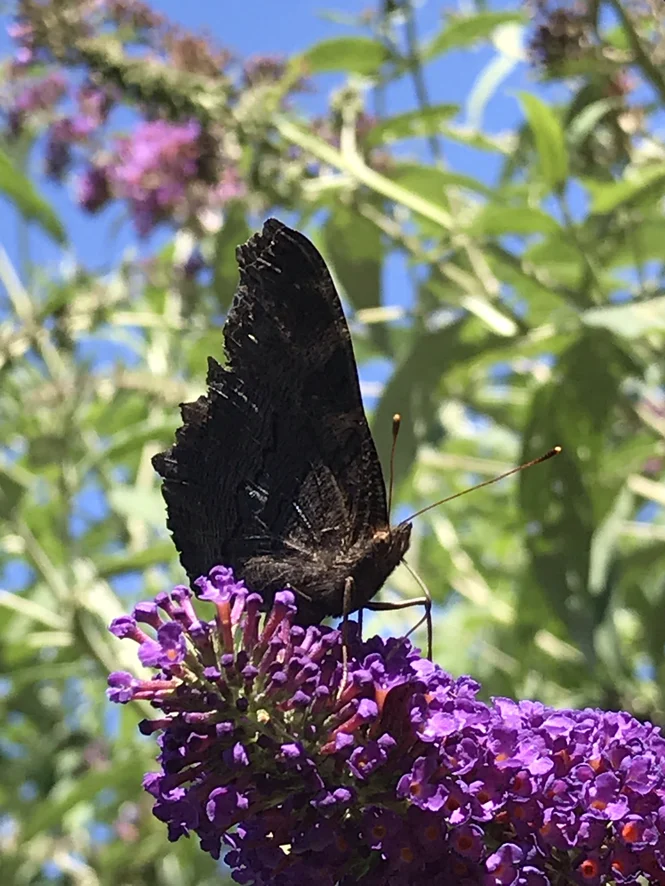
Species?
Aglais io
